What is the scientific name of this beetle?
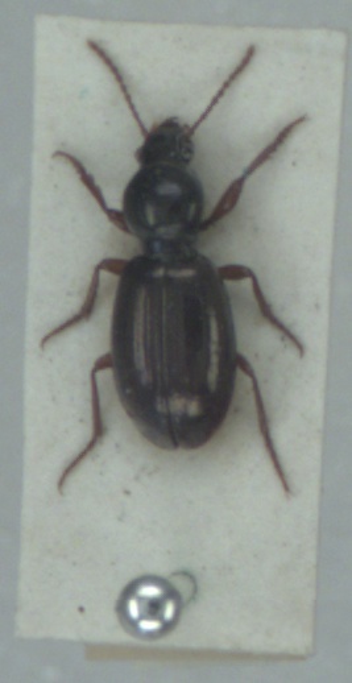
Miscodera arctica
